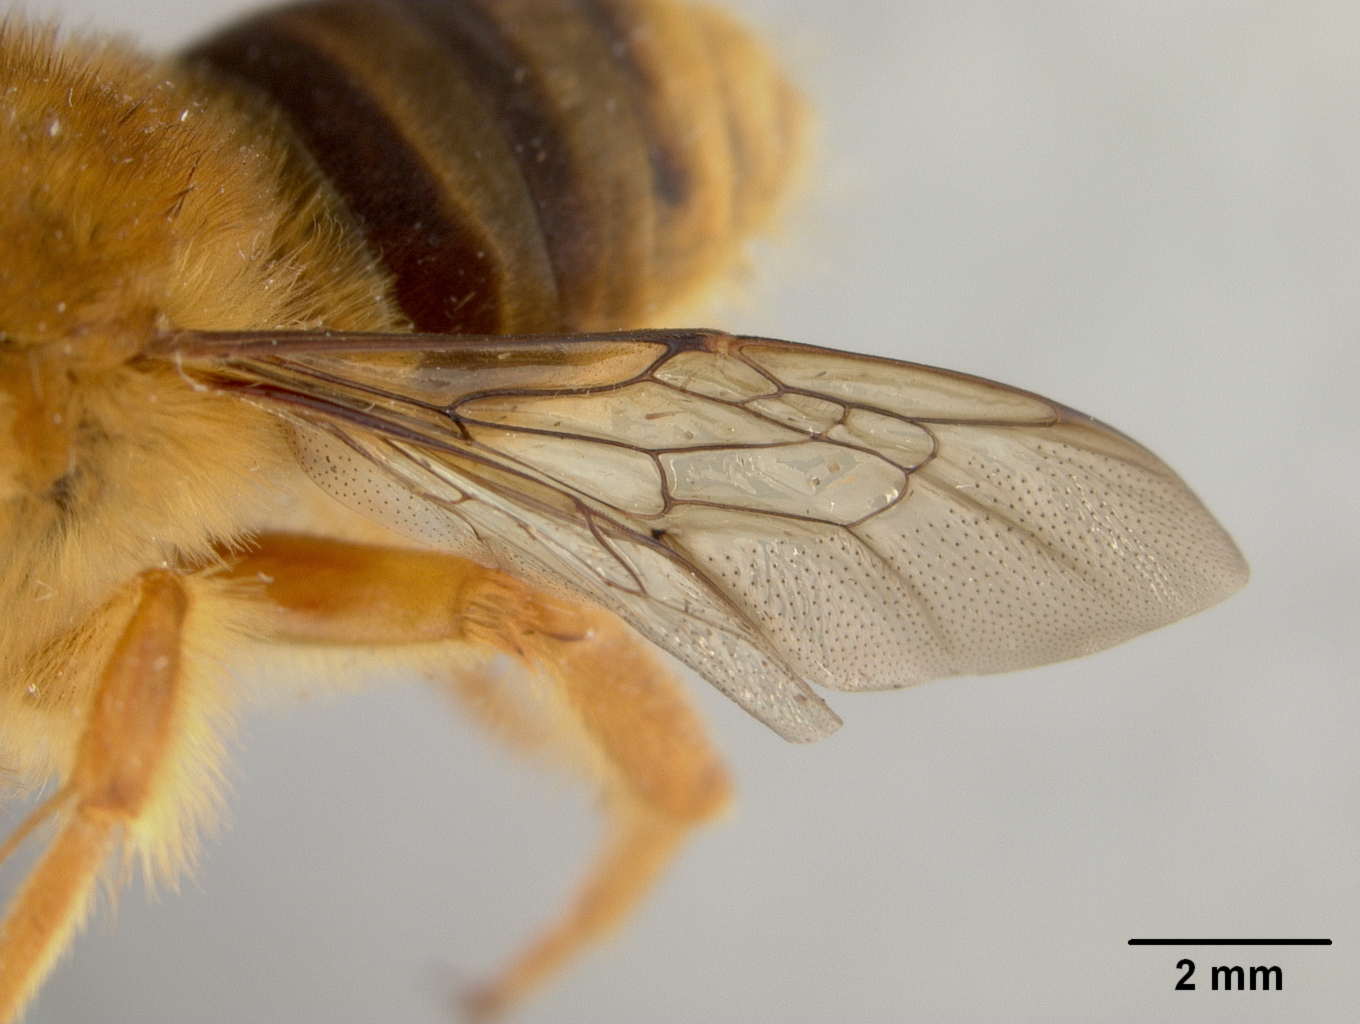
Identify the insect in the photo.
Pachymelus ratsiraka
